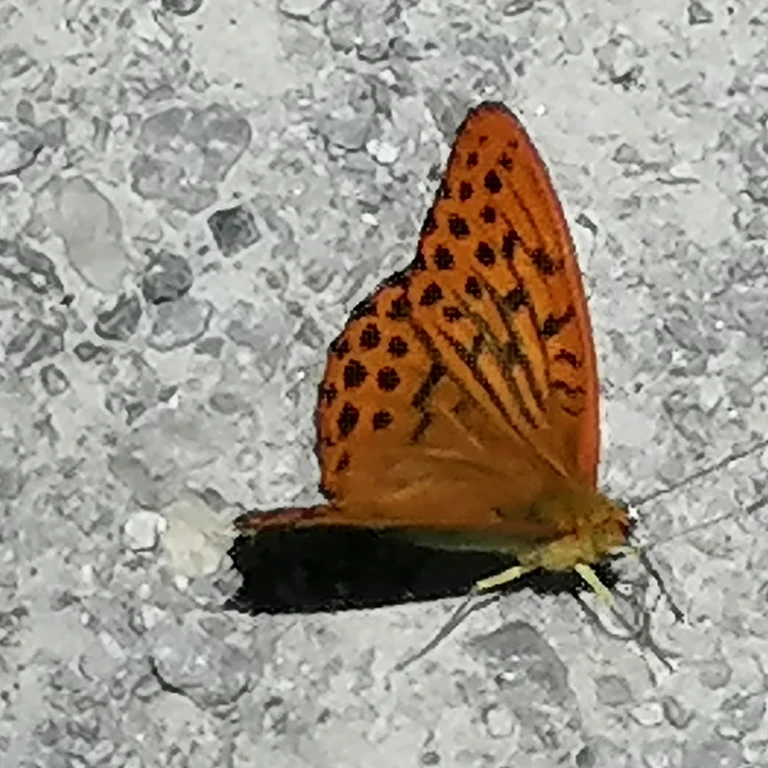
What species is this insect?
Argynnis paphia
